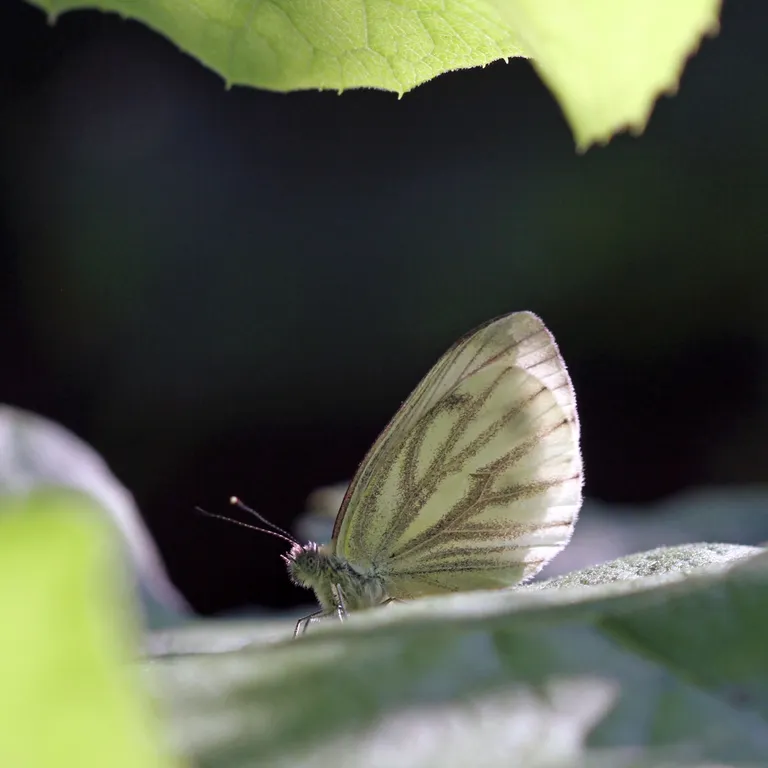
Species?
Pieris napi
